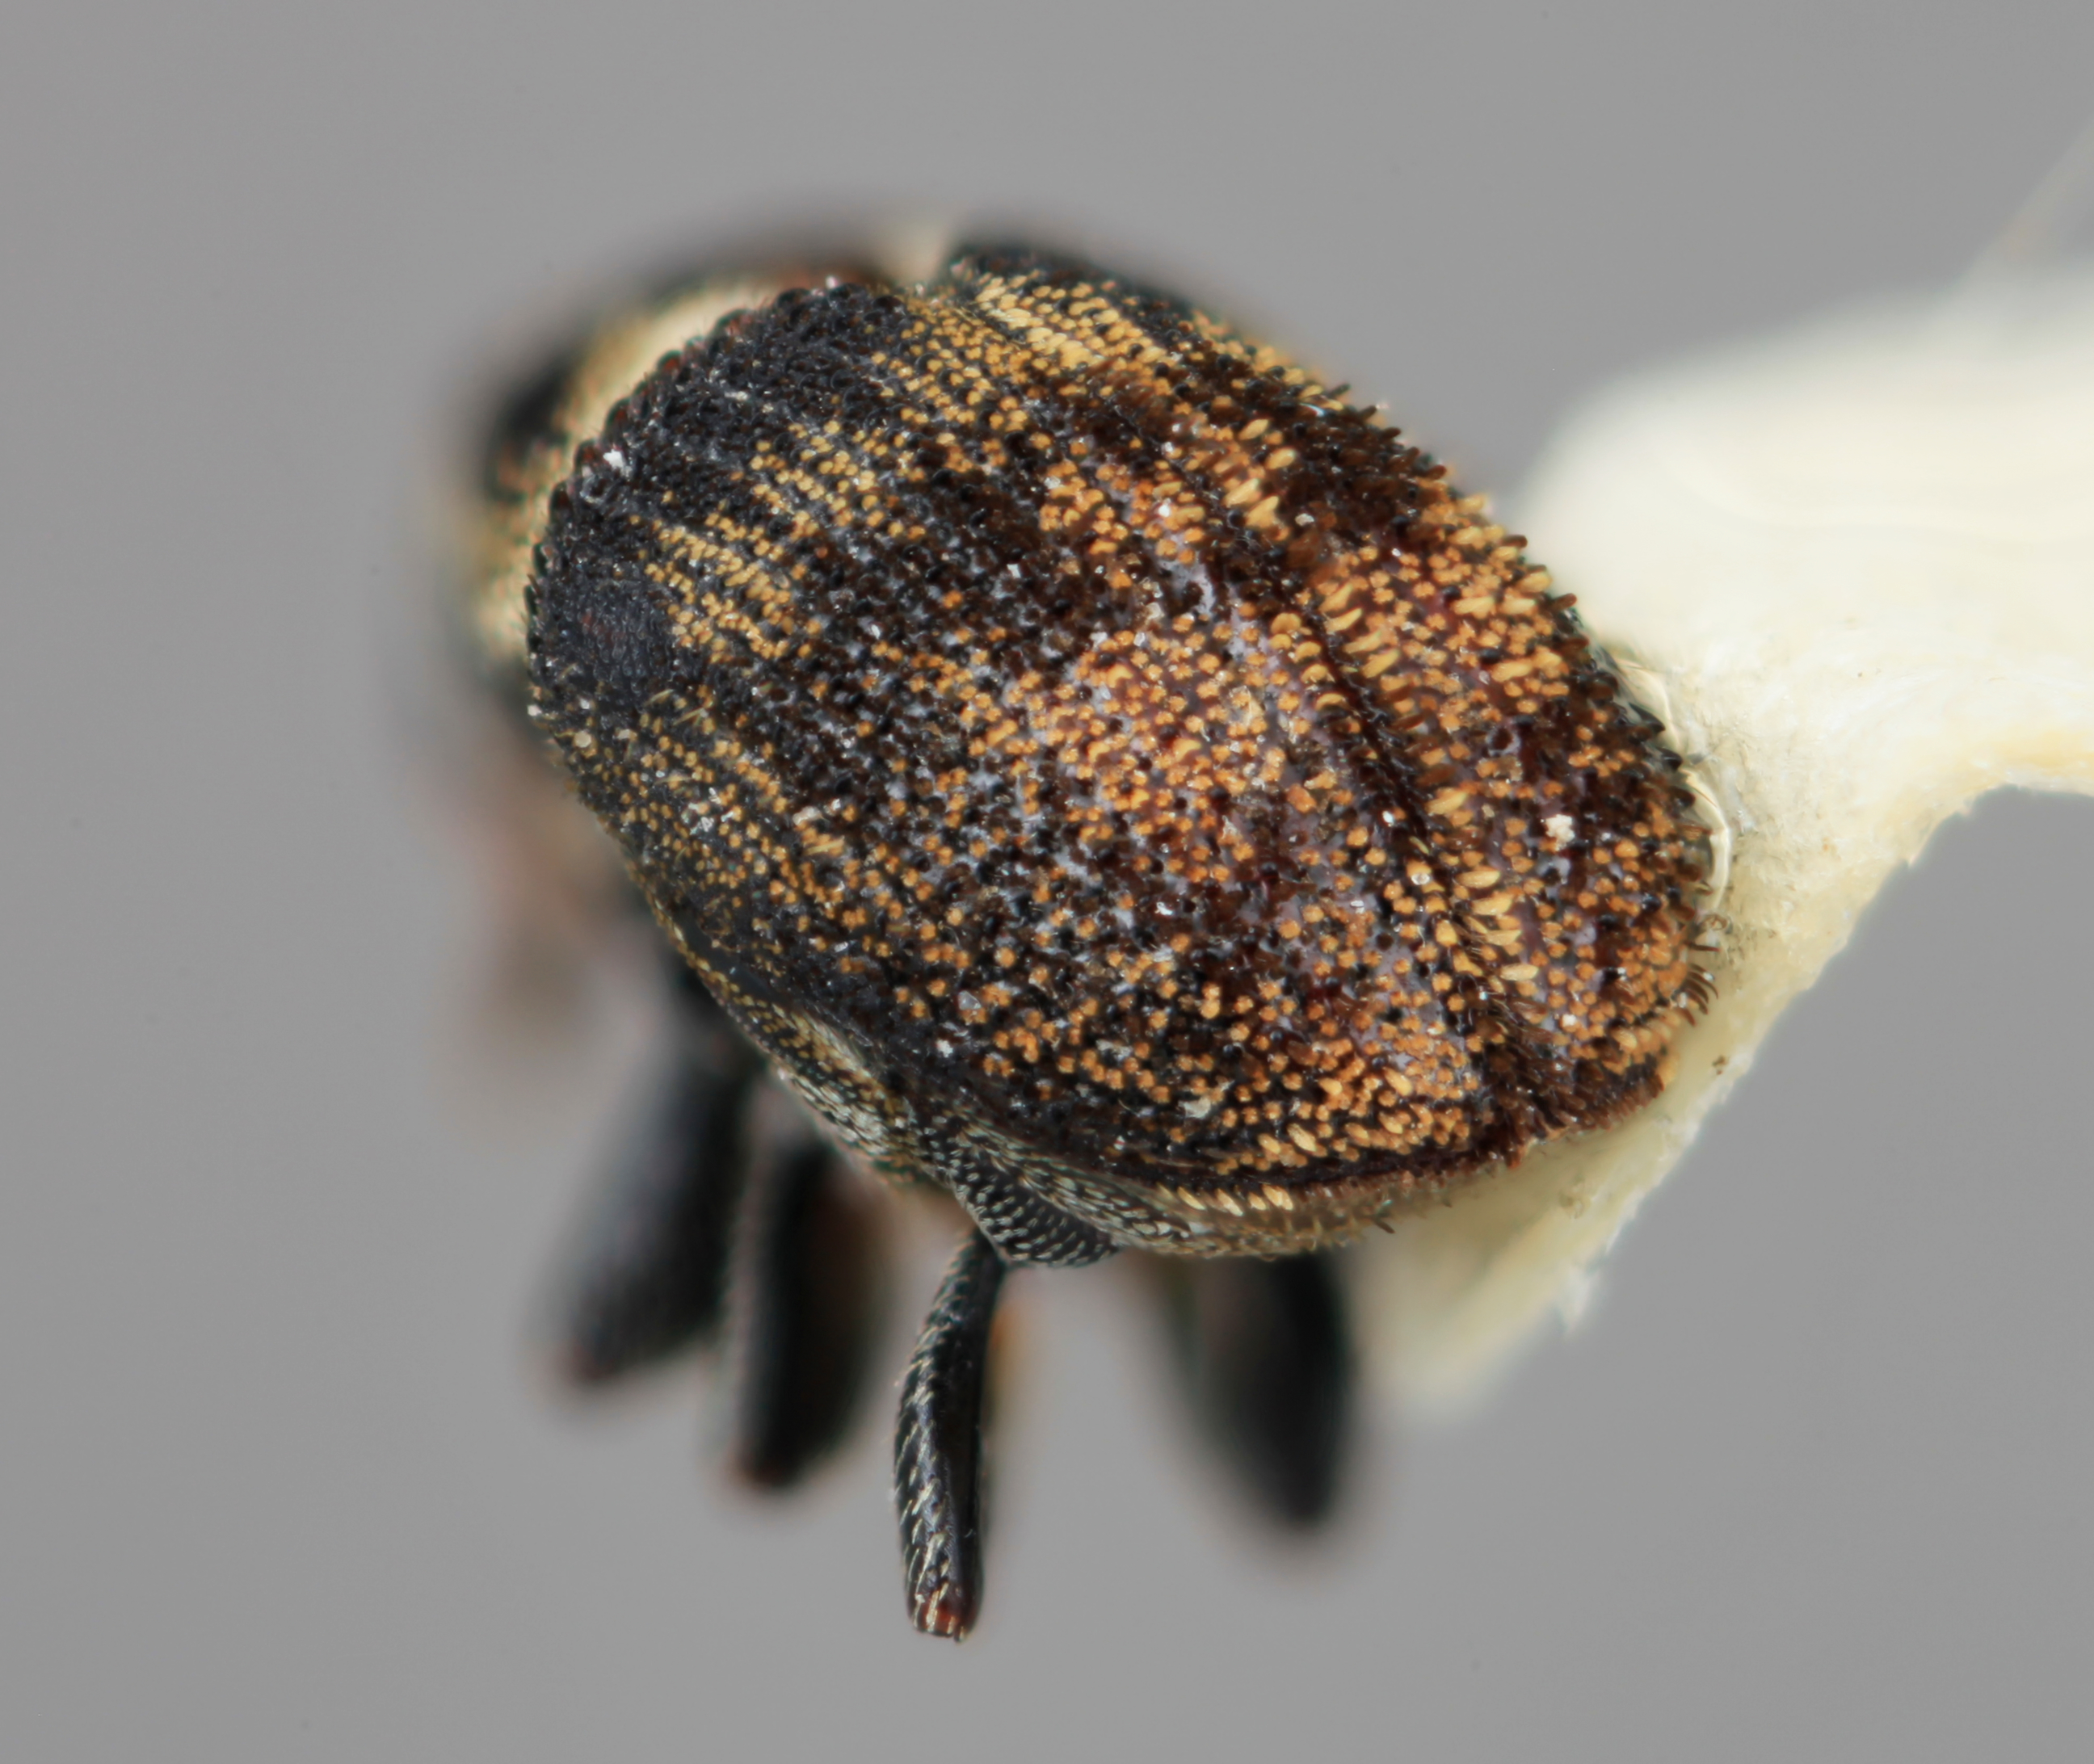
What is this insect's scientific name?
Hylesinus caseariae
